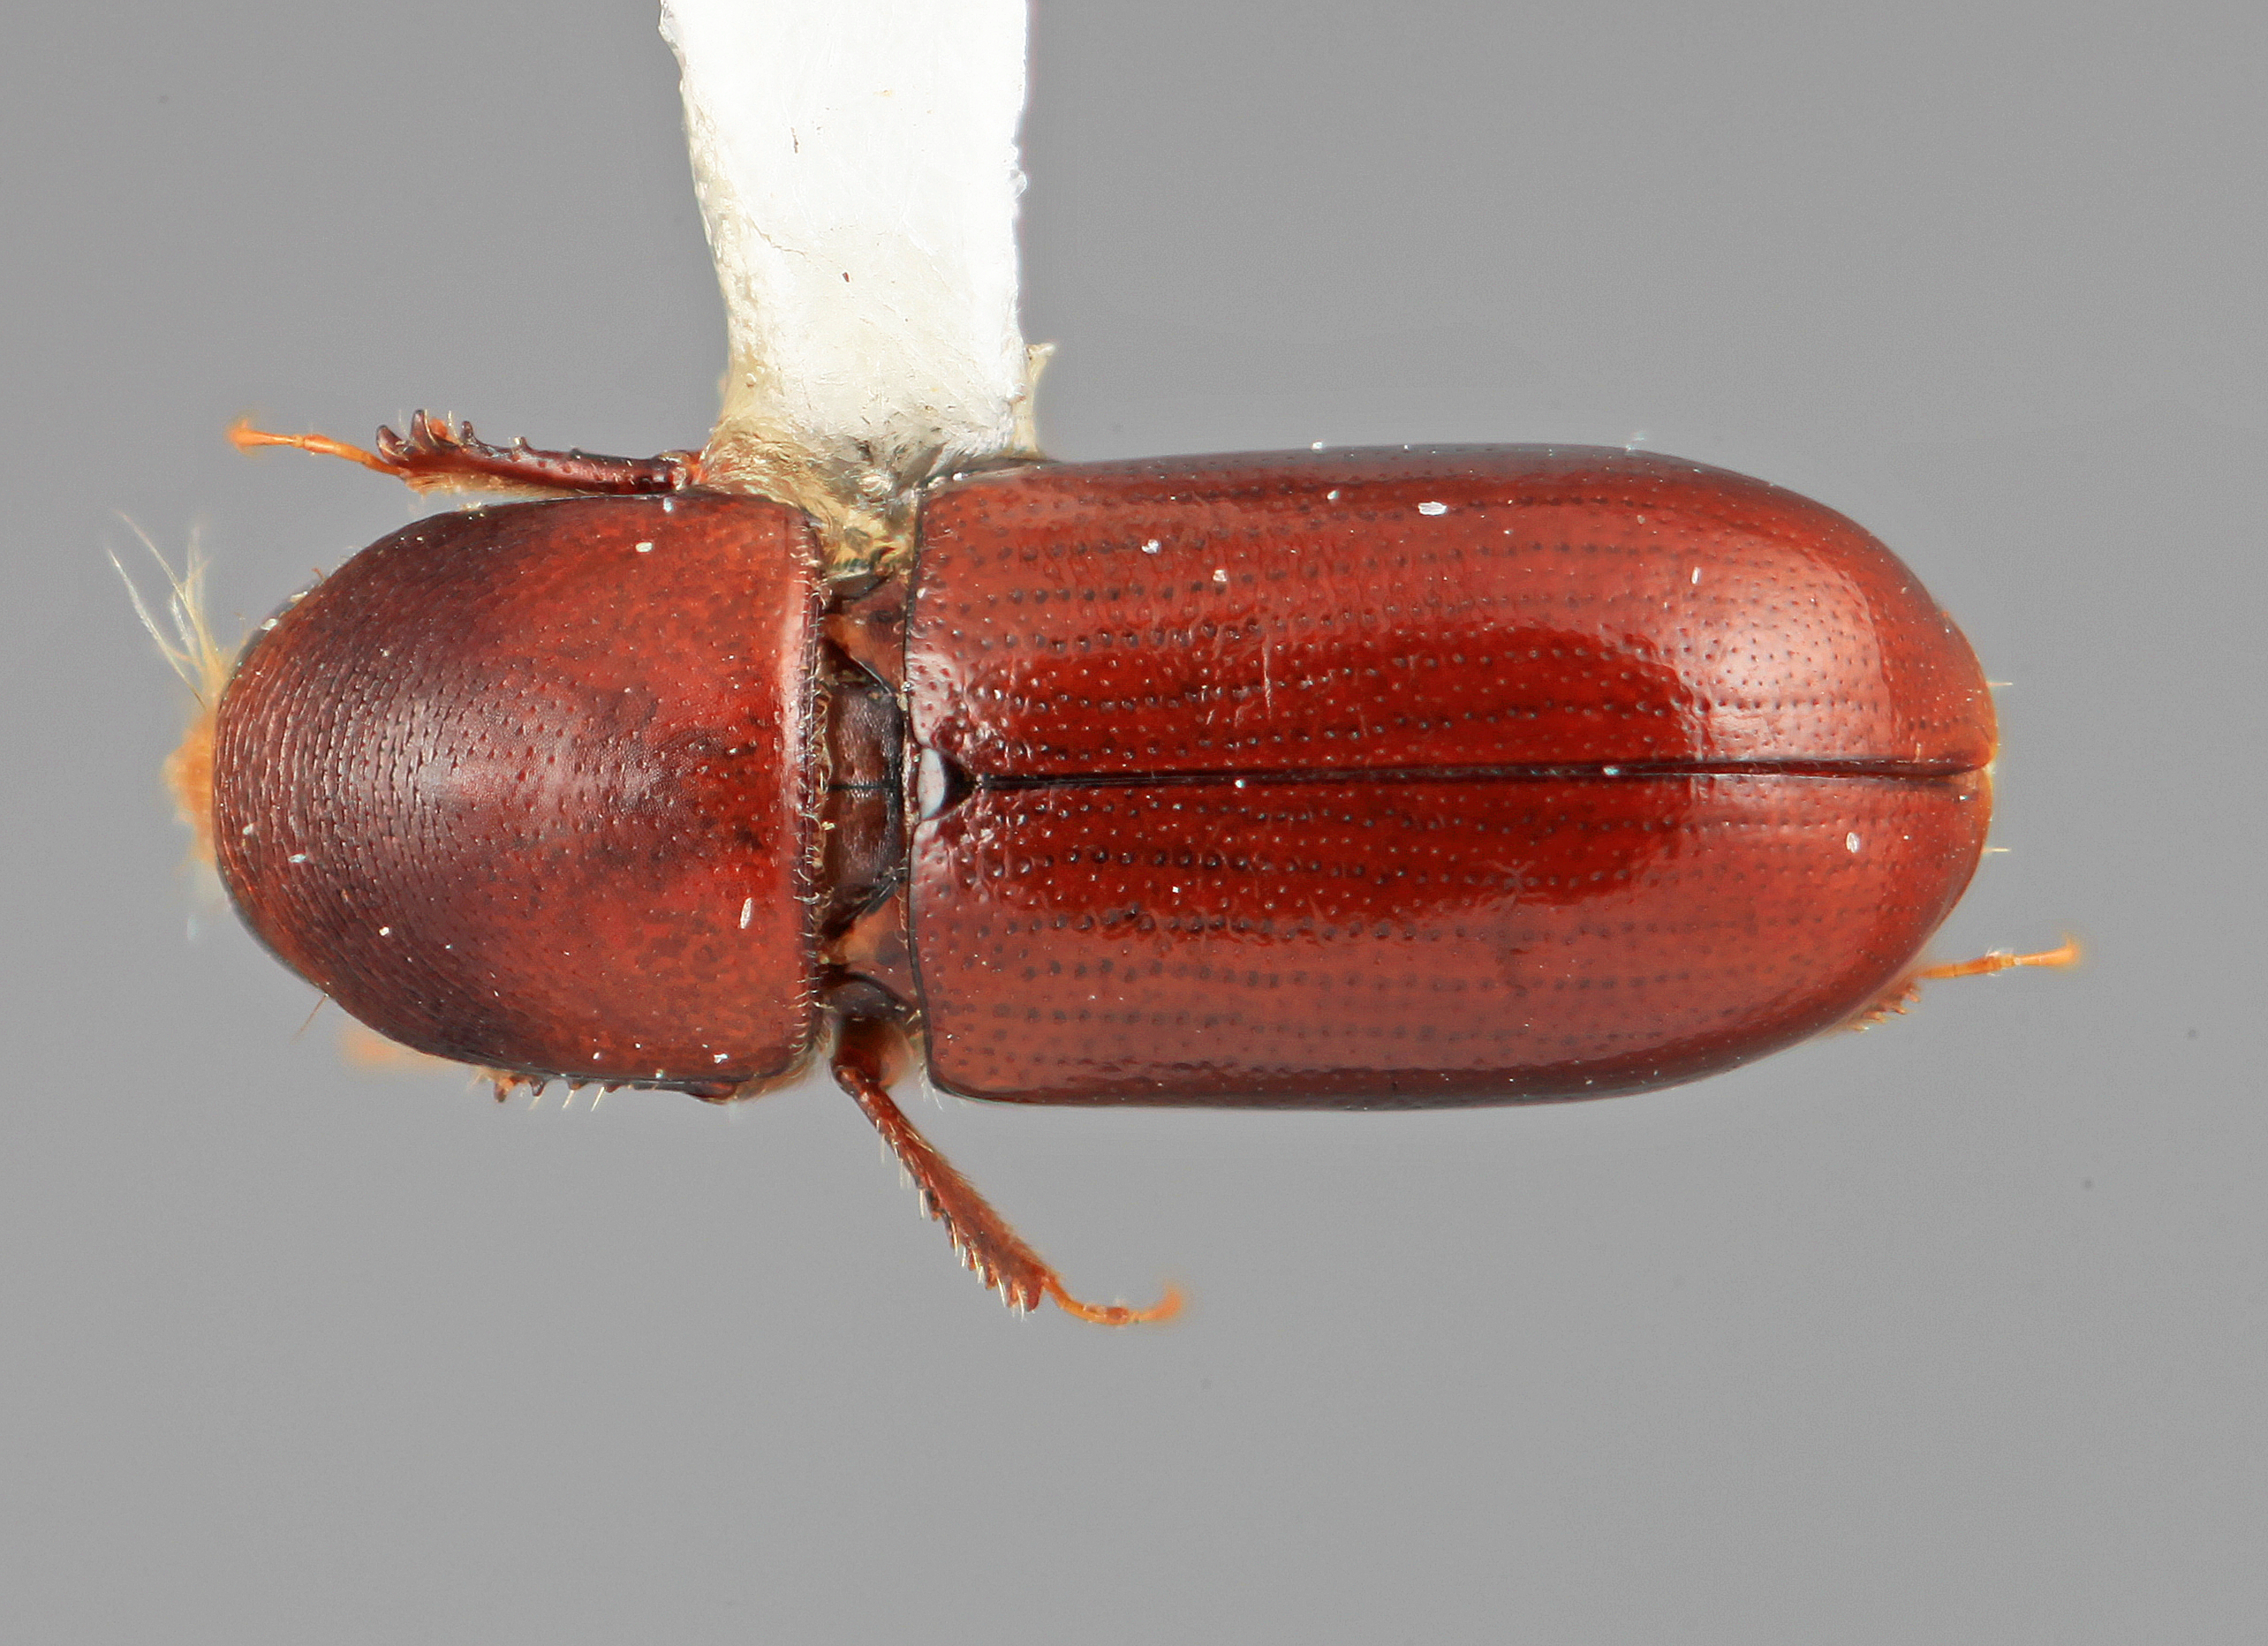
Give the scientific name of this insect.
Scolytodes alni
